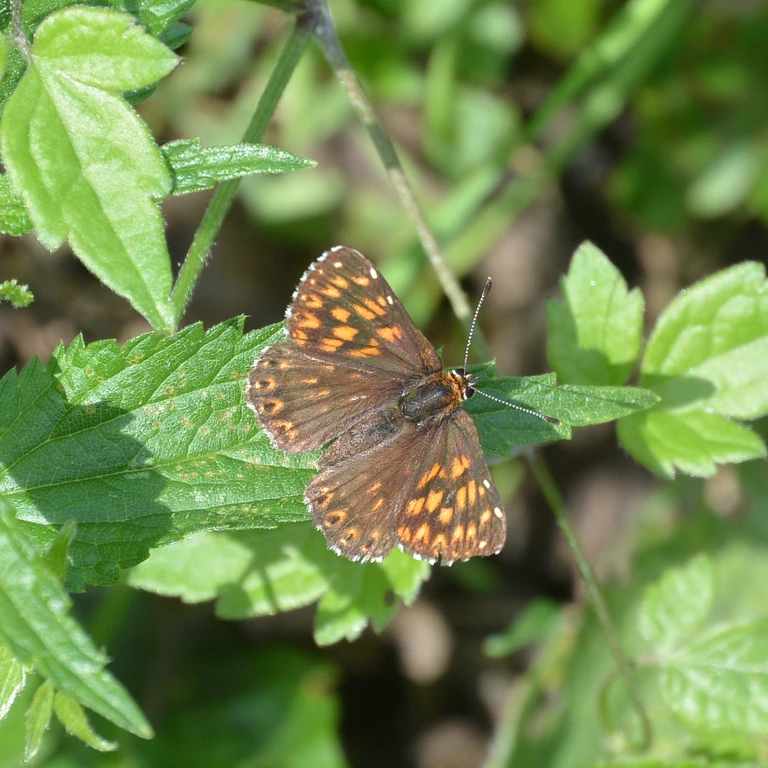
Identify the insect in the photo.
Hamearis lucina
